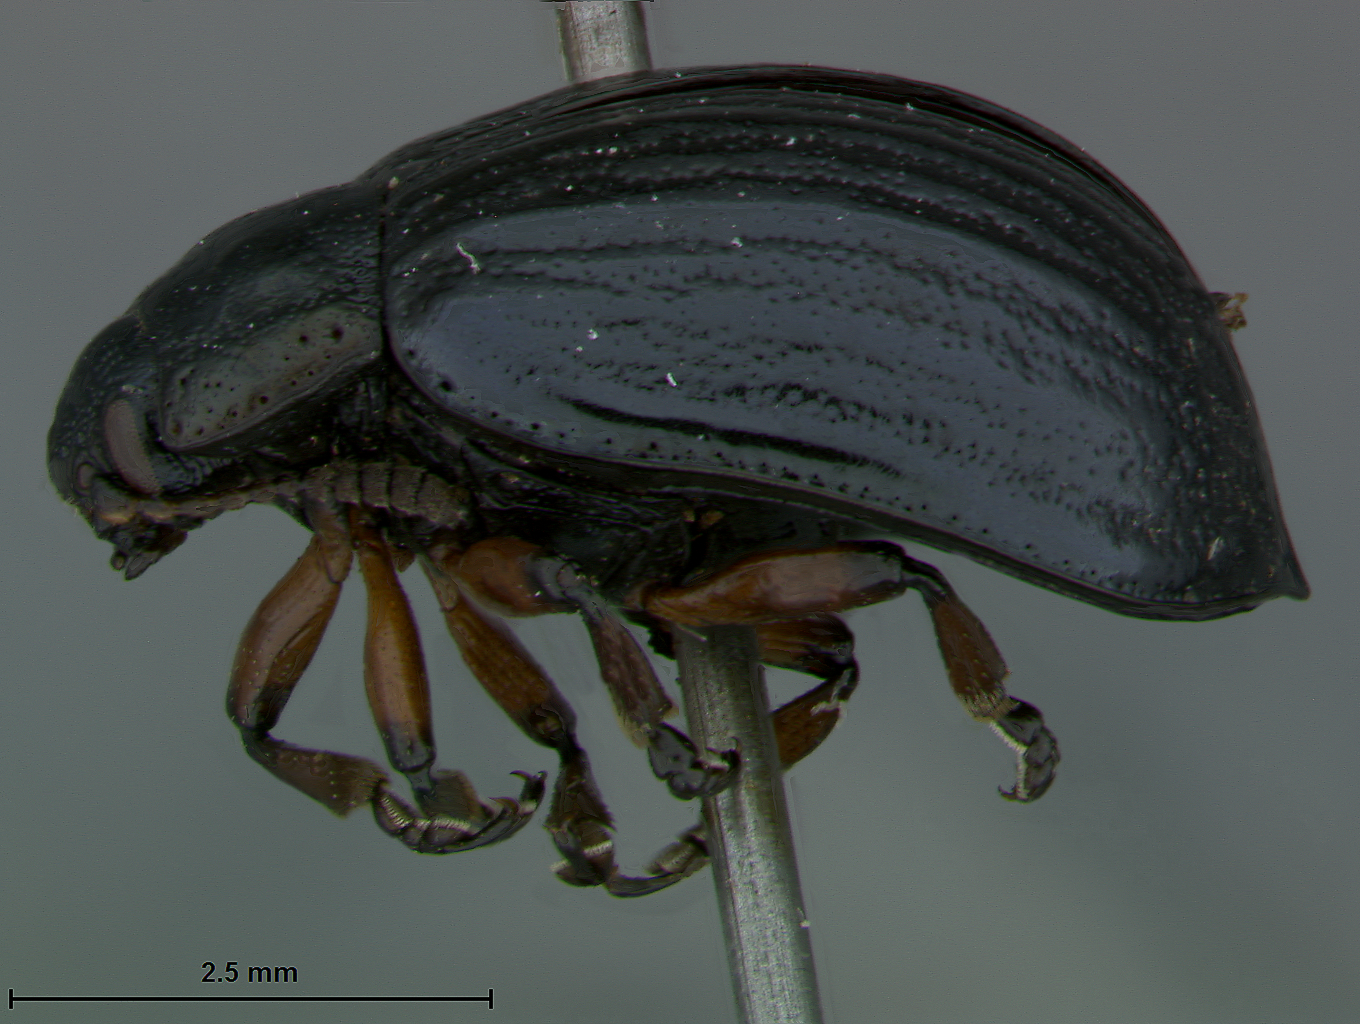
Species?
Chrysolina engelhardti
